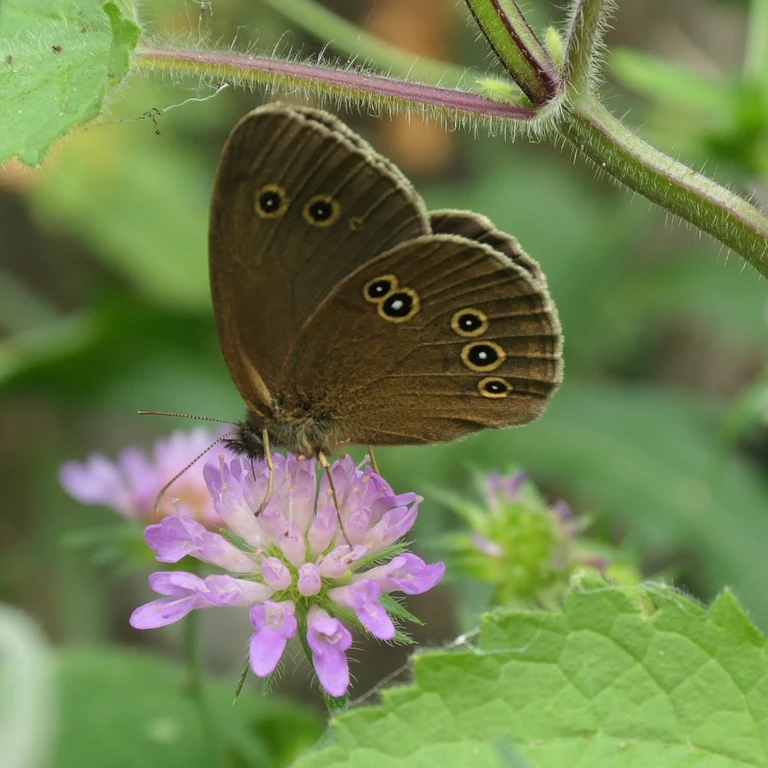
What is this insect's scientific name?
Aphantopus hyperantus
